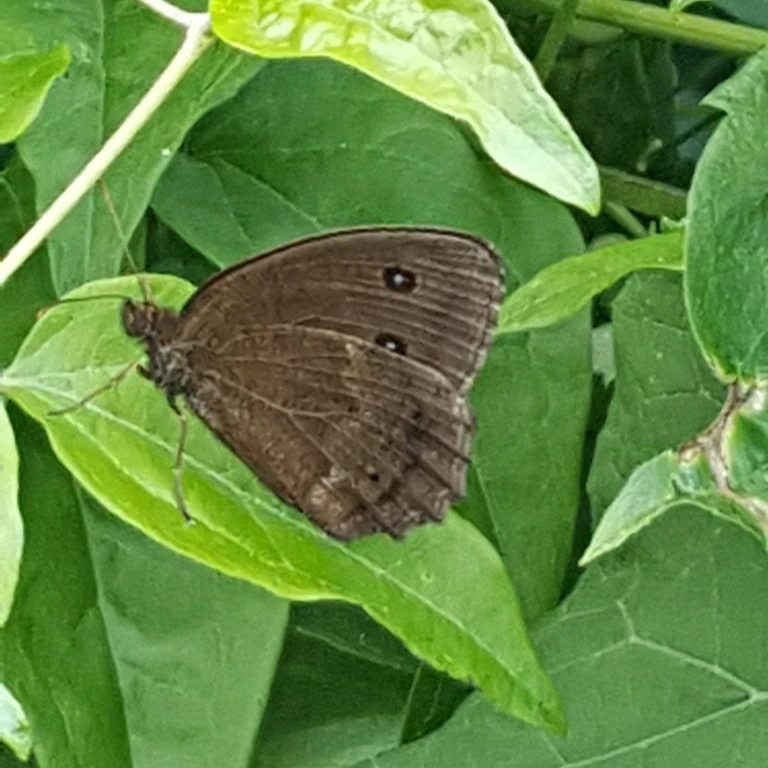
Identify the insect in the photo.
Minois dryas
